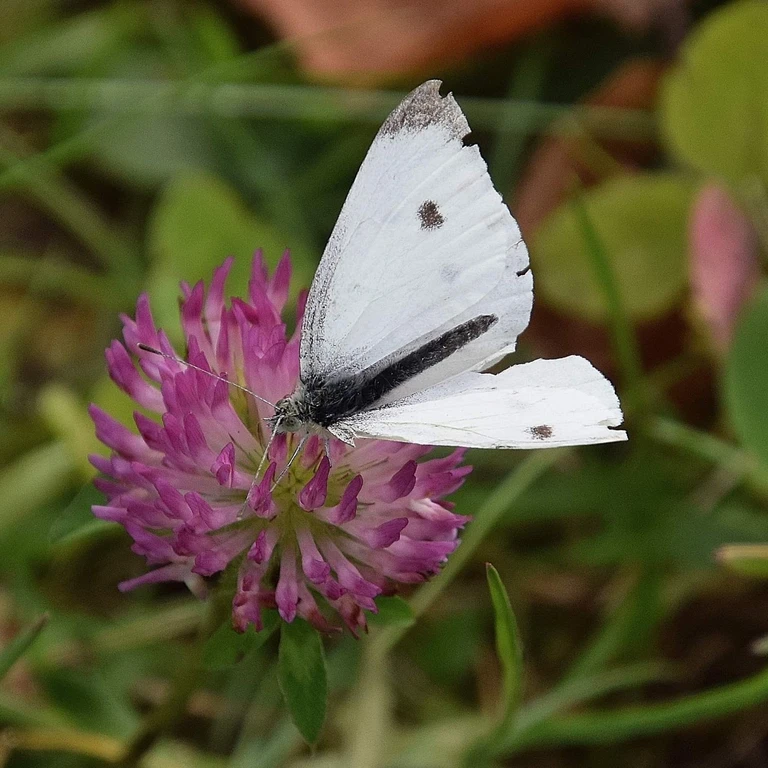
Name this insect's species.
Pieris rapae
